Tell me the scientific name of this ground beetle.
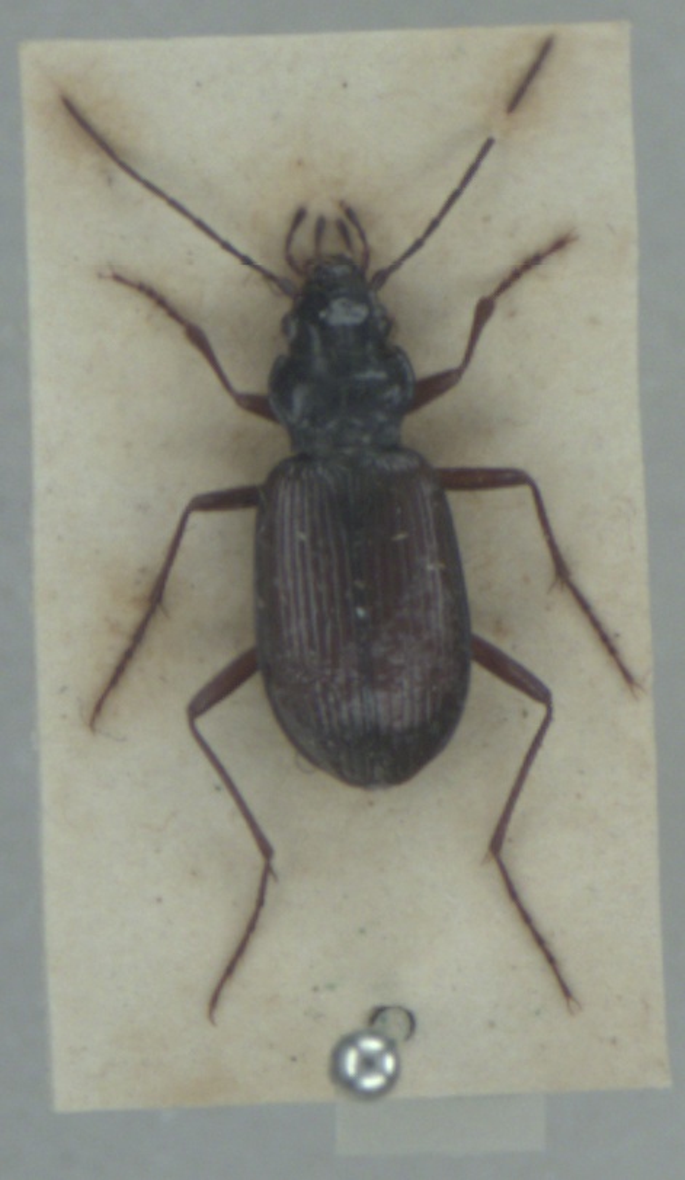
Nebria rufescens
